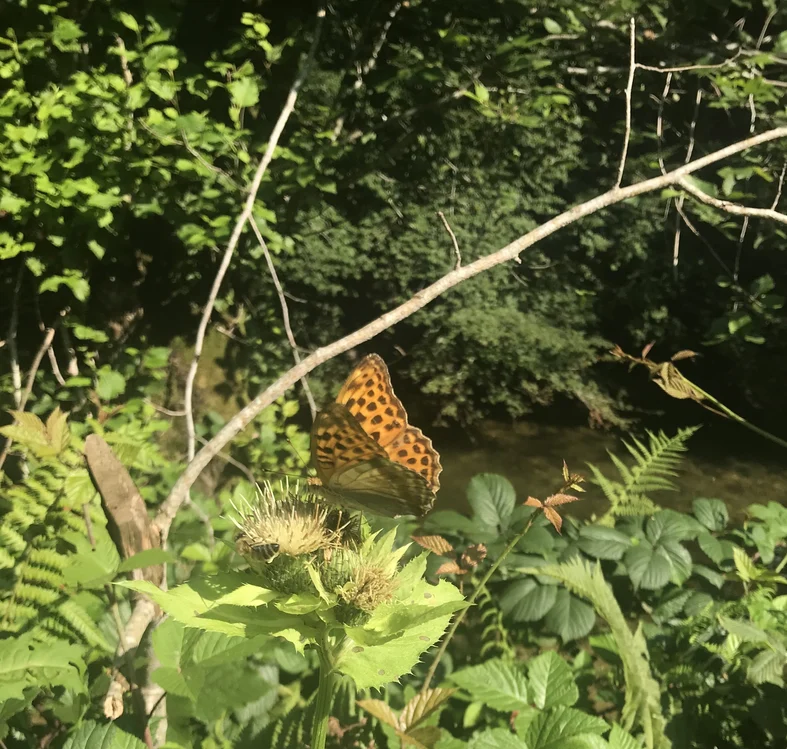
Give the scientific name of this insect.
Argynnis paphia
